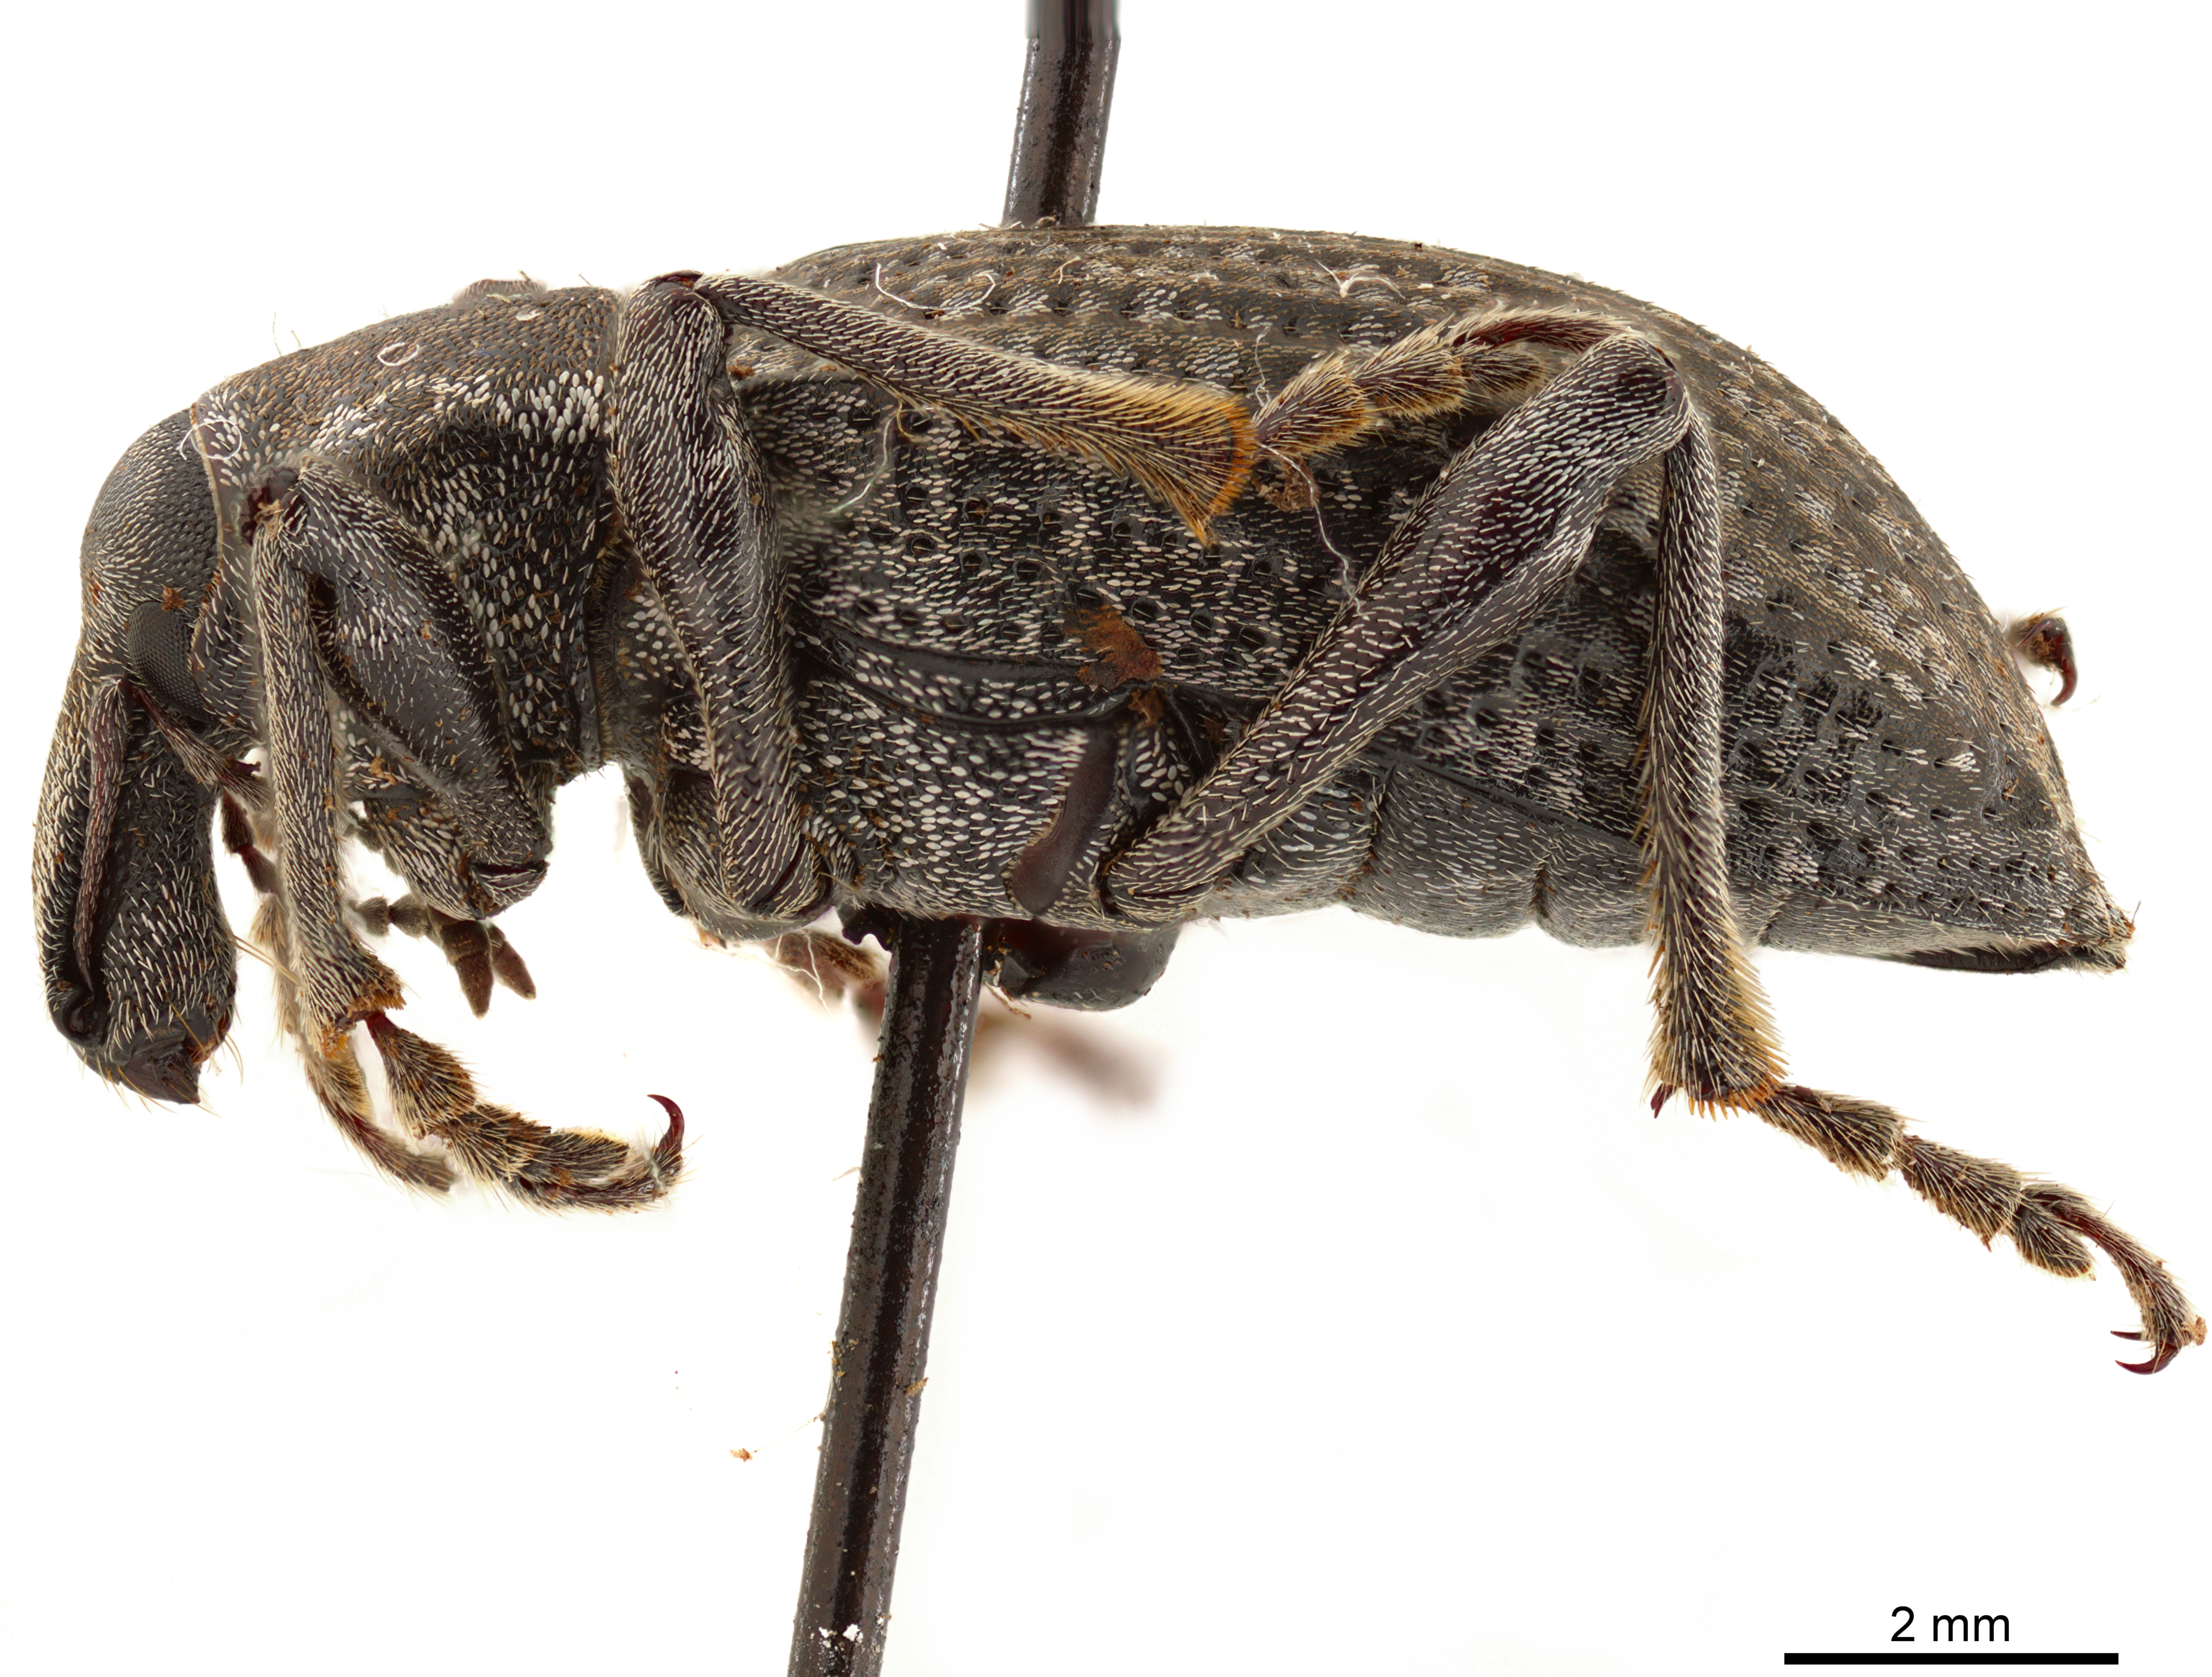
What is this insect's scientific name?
Cylydrorhinus costatus
